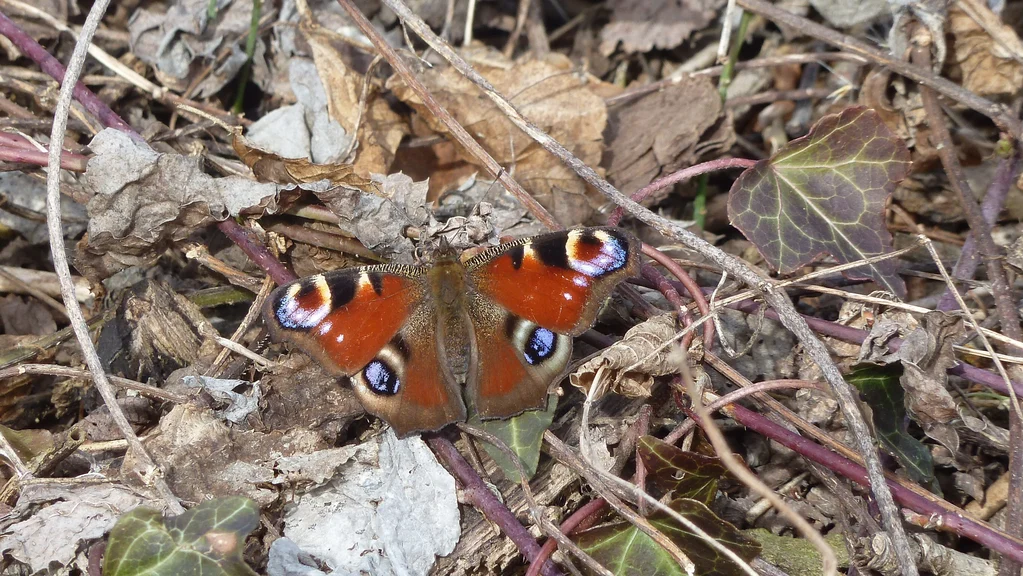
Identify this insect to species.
Aglais io
